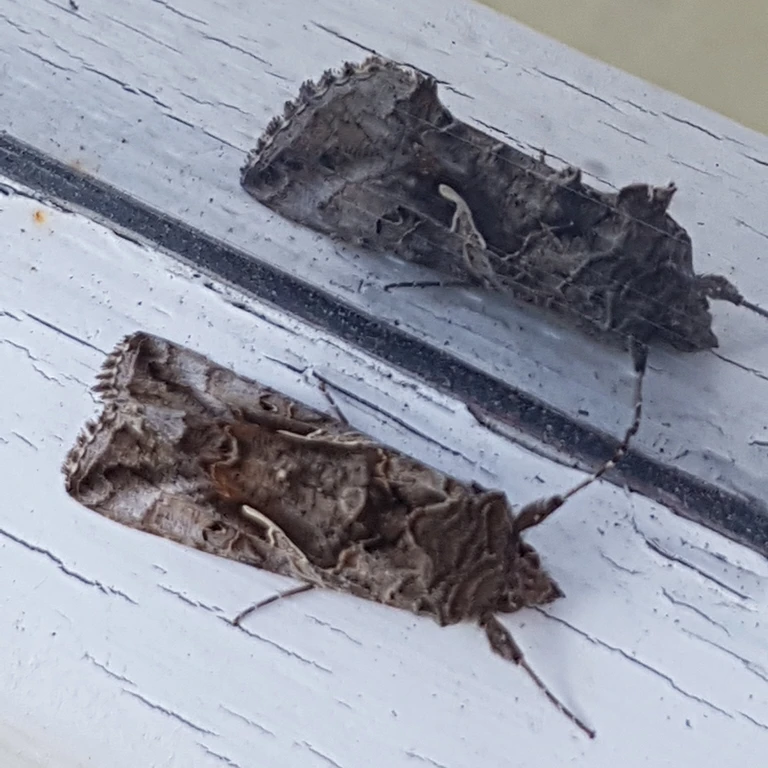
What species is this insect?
Autographa gamma
